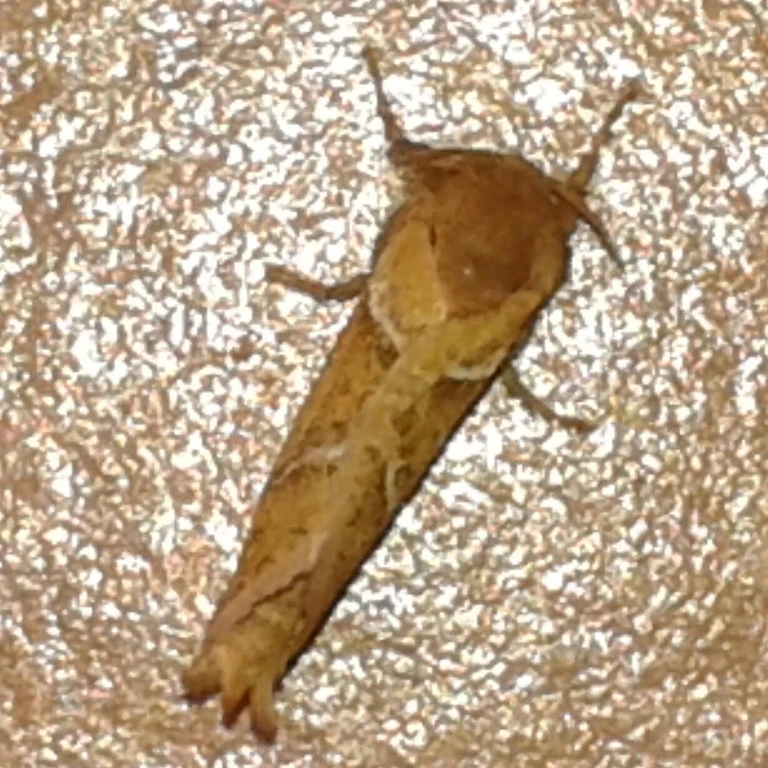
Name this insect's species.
Triodia sylvina
